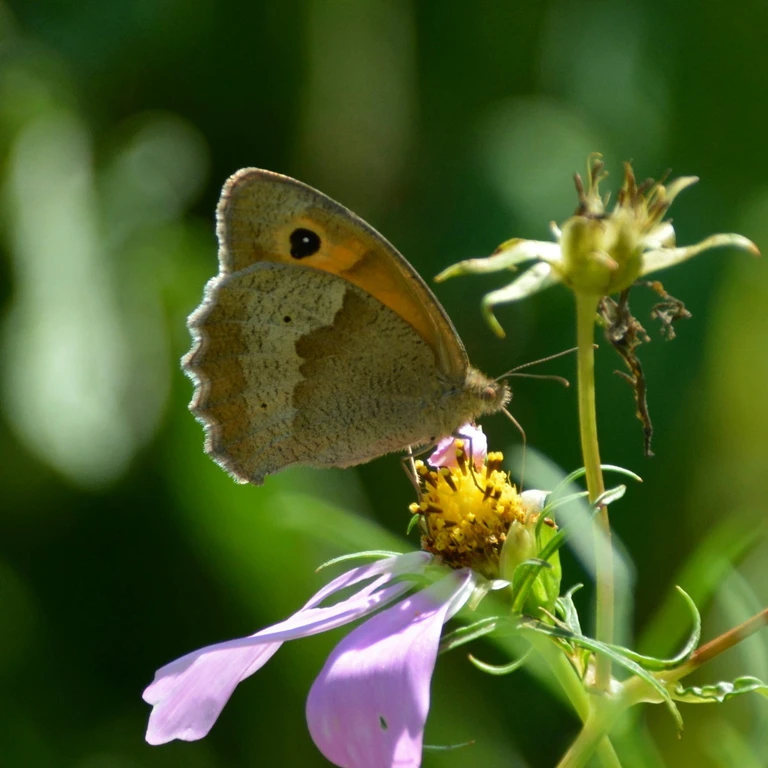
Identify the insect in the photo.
Maniola jurtina
